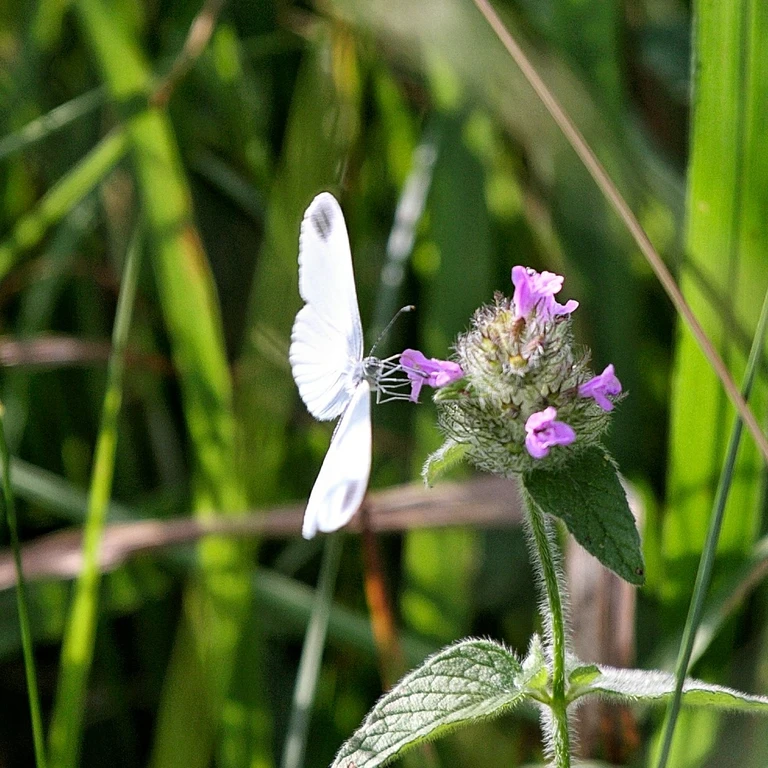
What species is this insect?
Leptidea sinapis/juvernica
